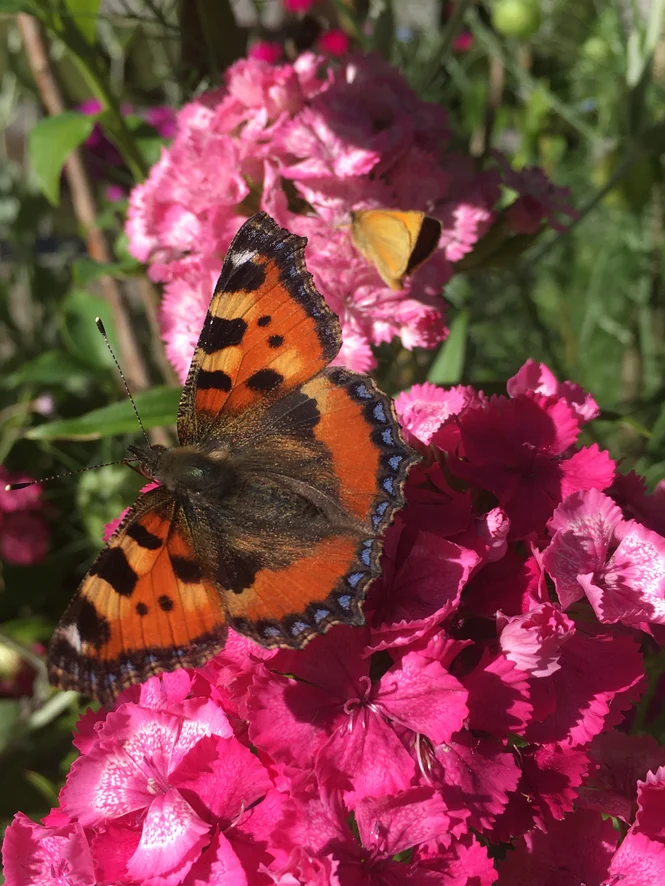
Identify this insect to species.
Aglais urticae
